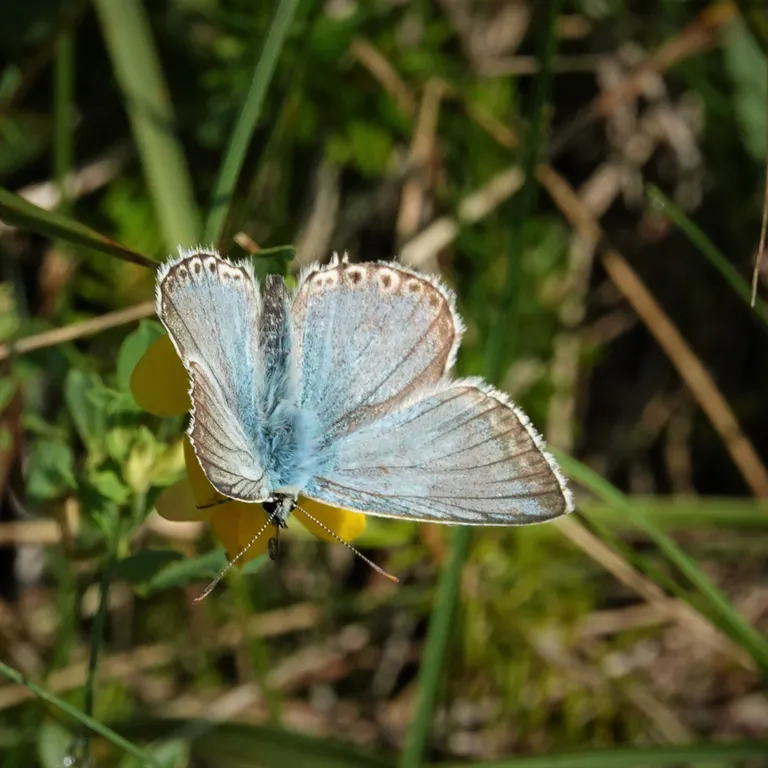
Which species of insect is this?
Lysandra coridon
